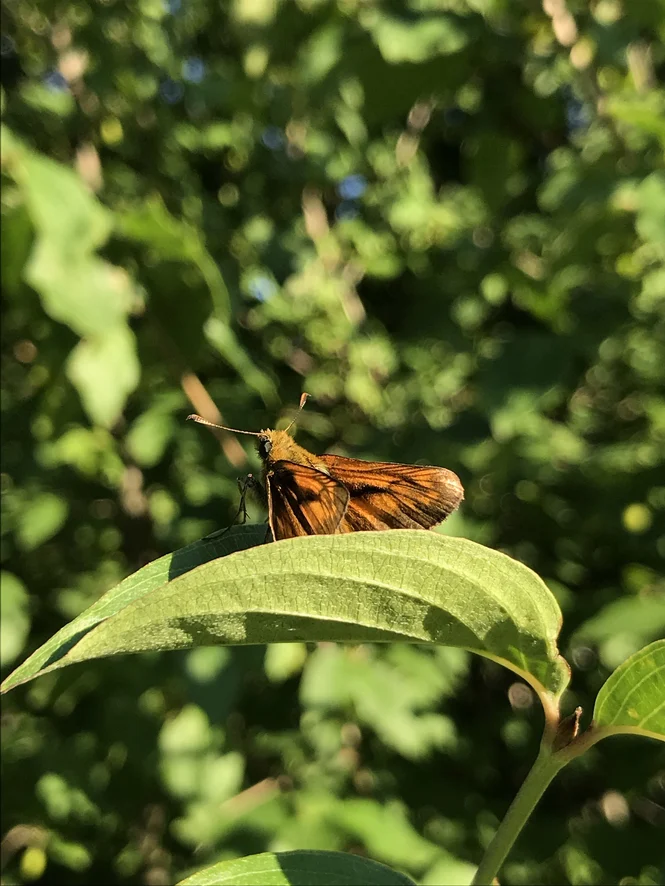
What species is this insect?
Ochlodes sylvanus (also Ochlodes venata)
